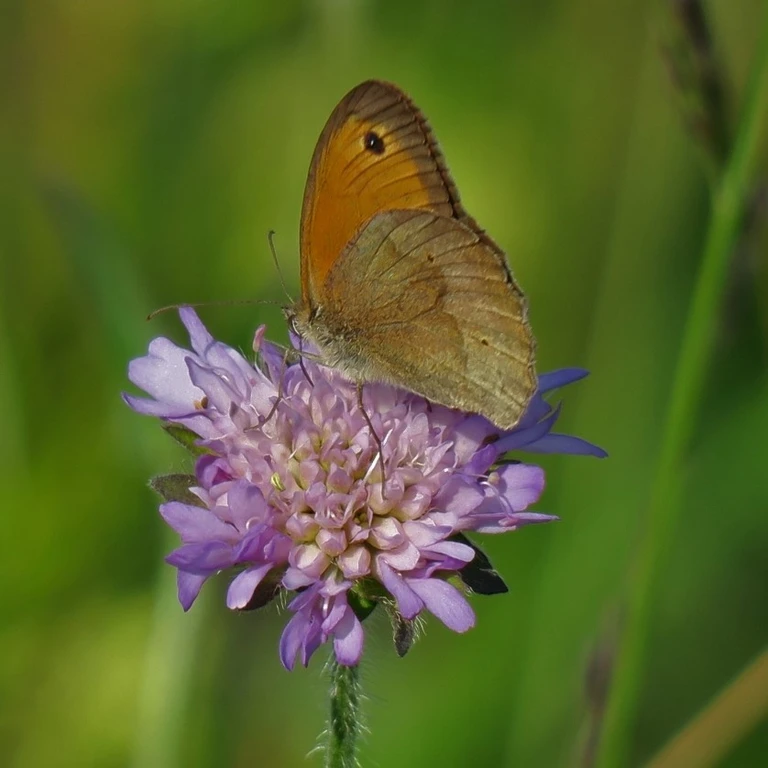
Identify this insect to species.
Maniola jurtina
